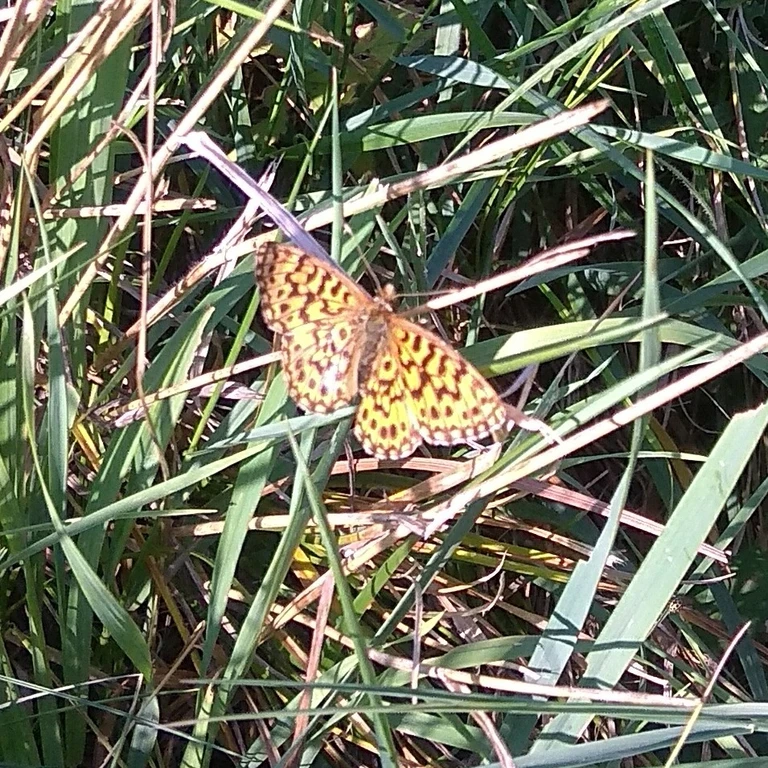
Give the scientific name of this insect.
Boloria dia
